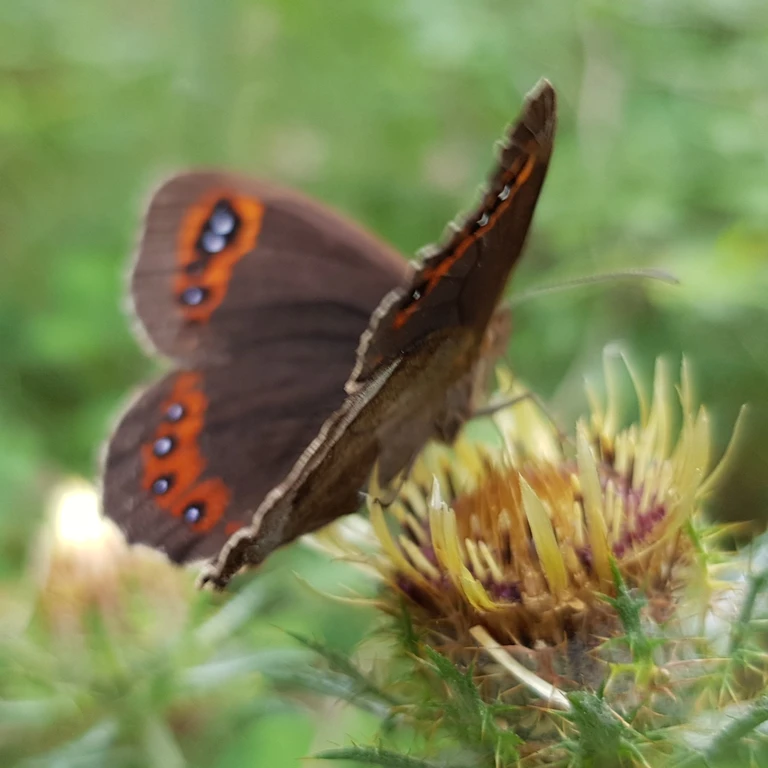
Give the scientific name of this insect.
Erebia aethiops
